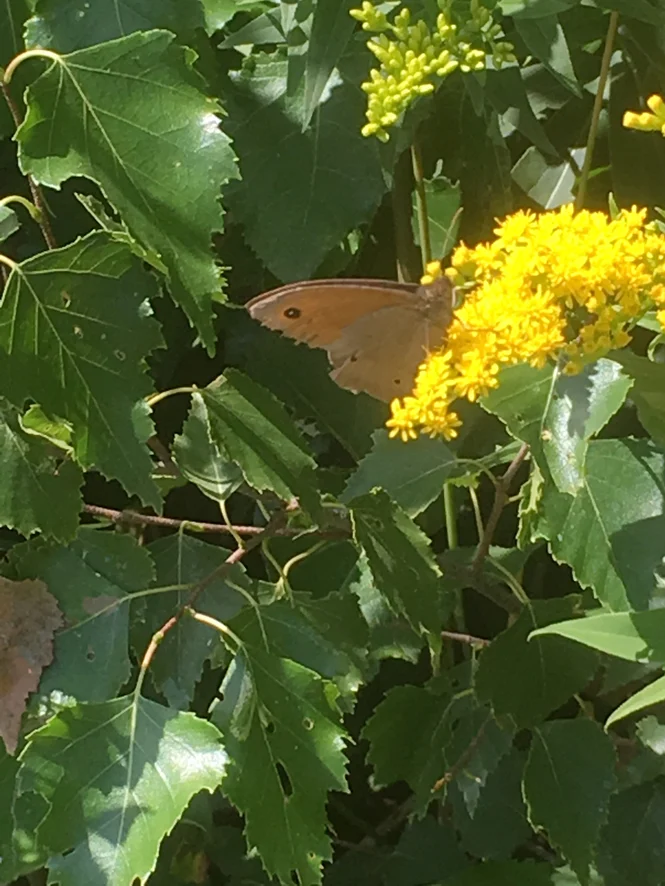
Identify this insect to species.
Maniola jurtina
